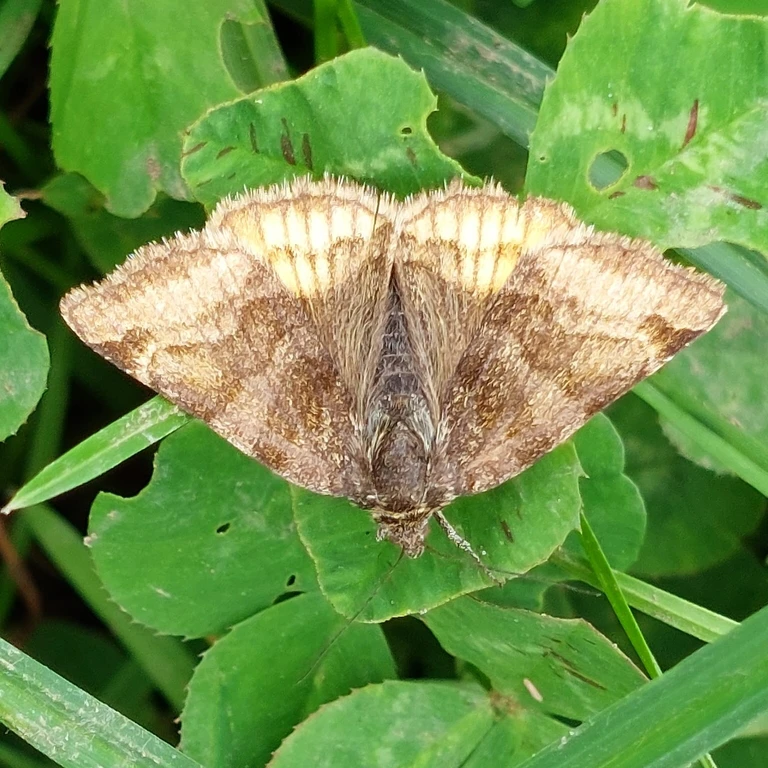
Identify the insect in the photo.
Euclidia glyphica
